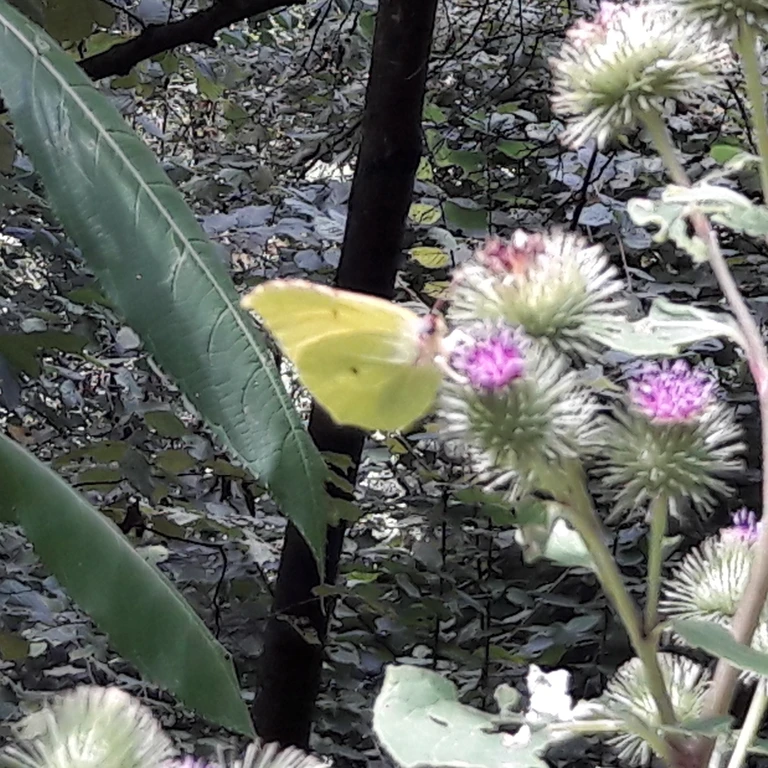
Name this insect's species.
Gonepteryx rhamni
